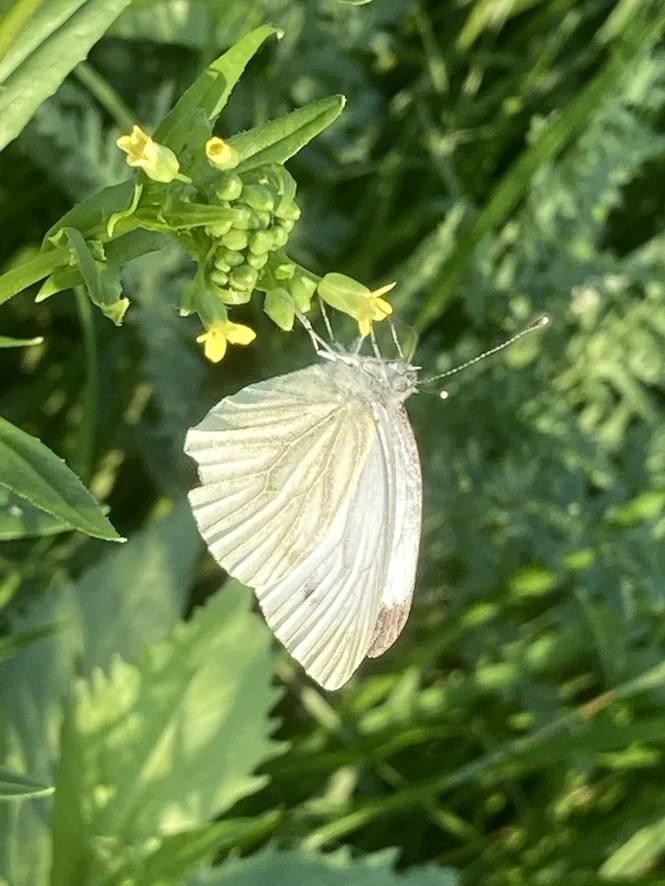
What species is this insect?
Pieris napi
